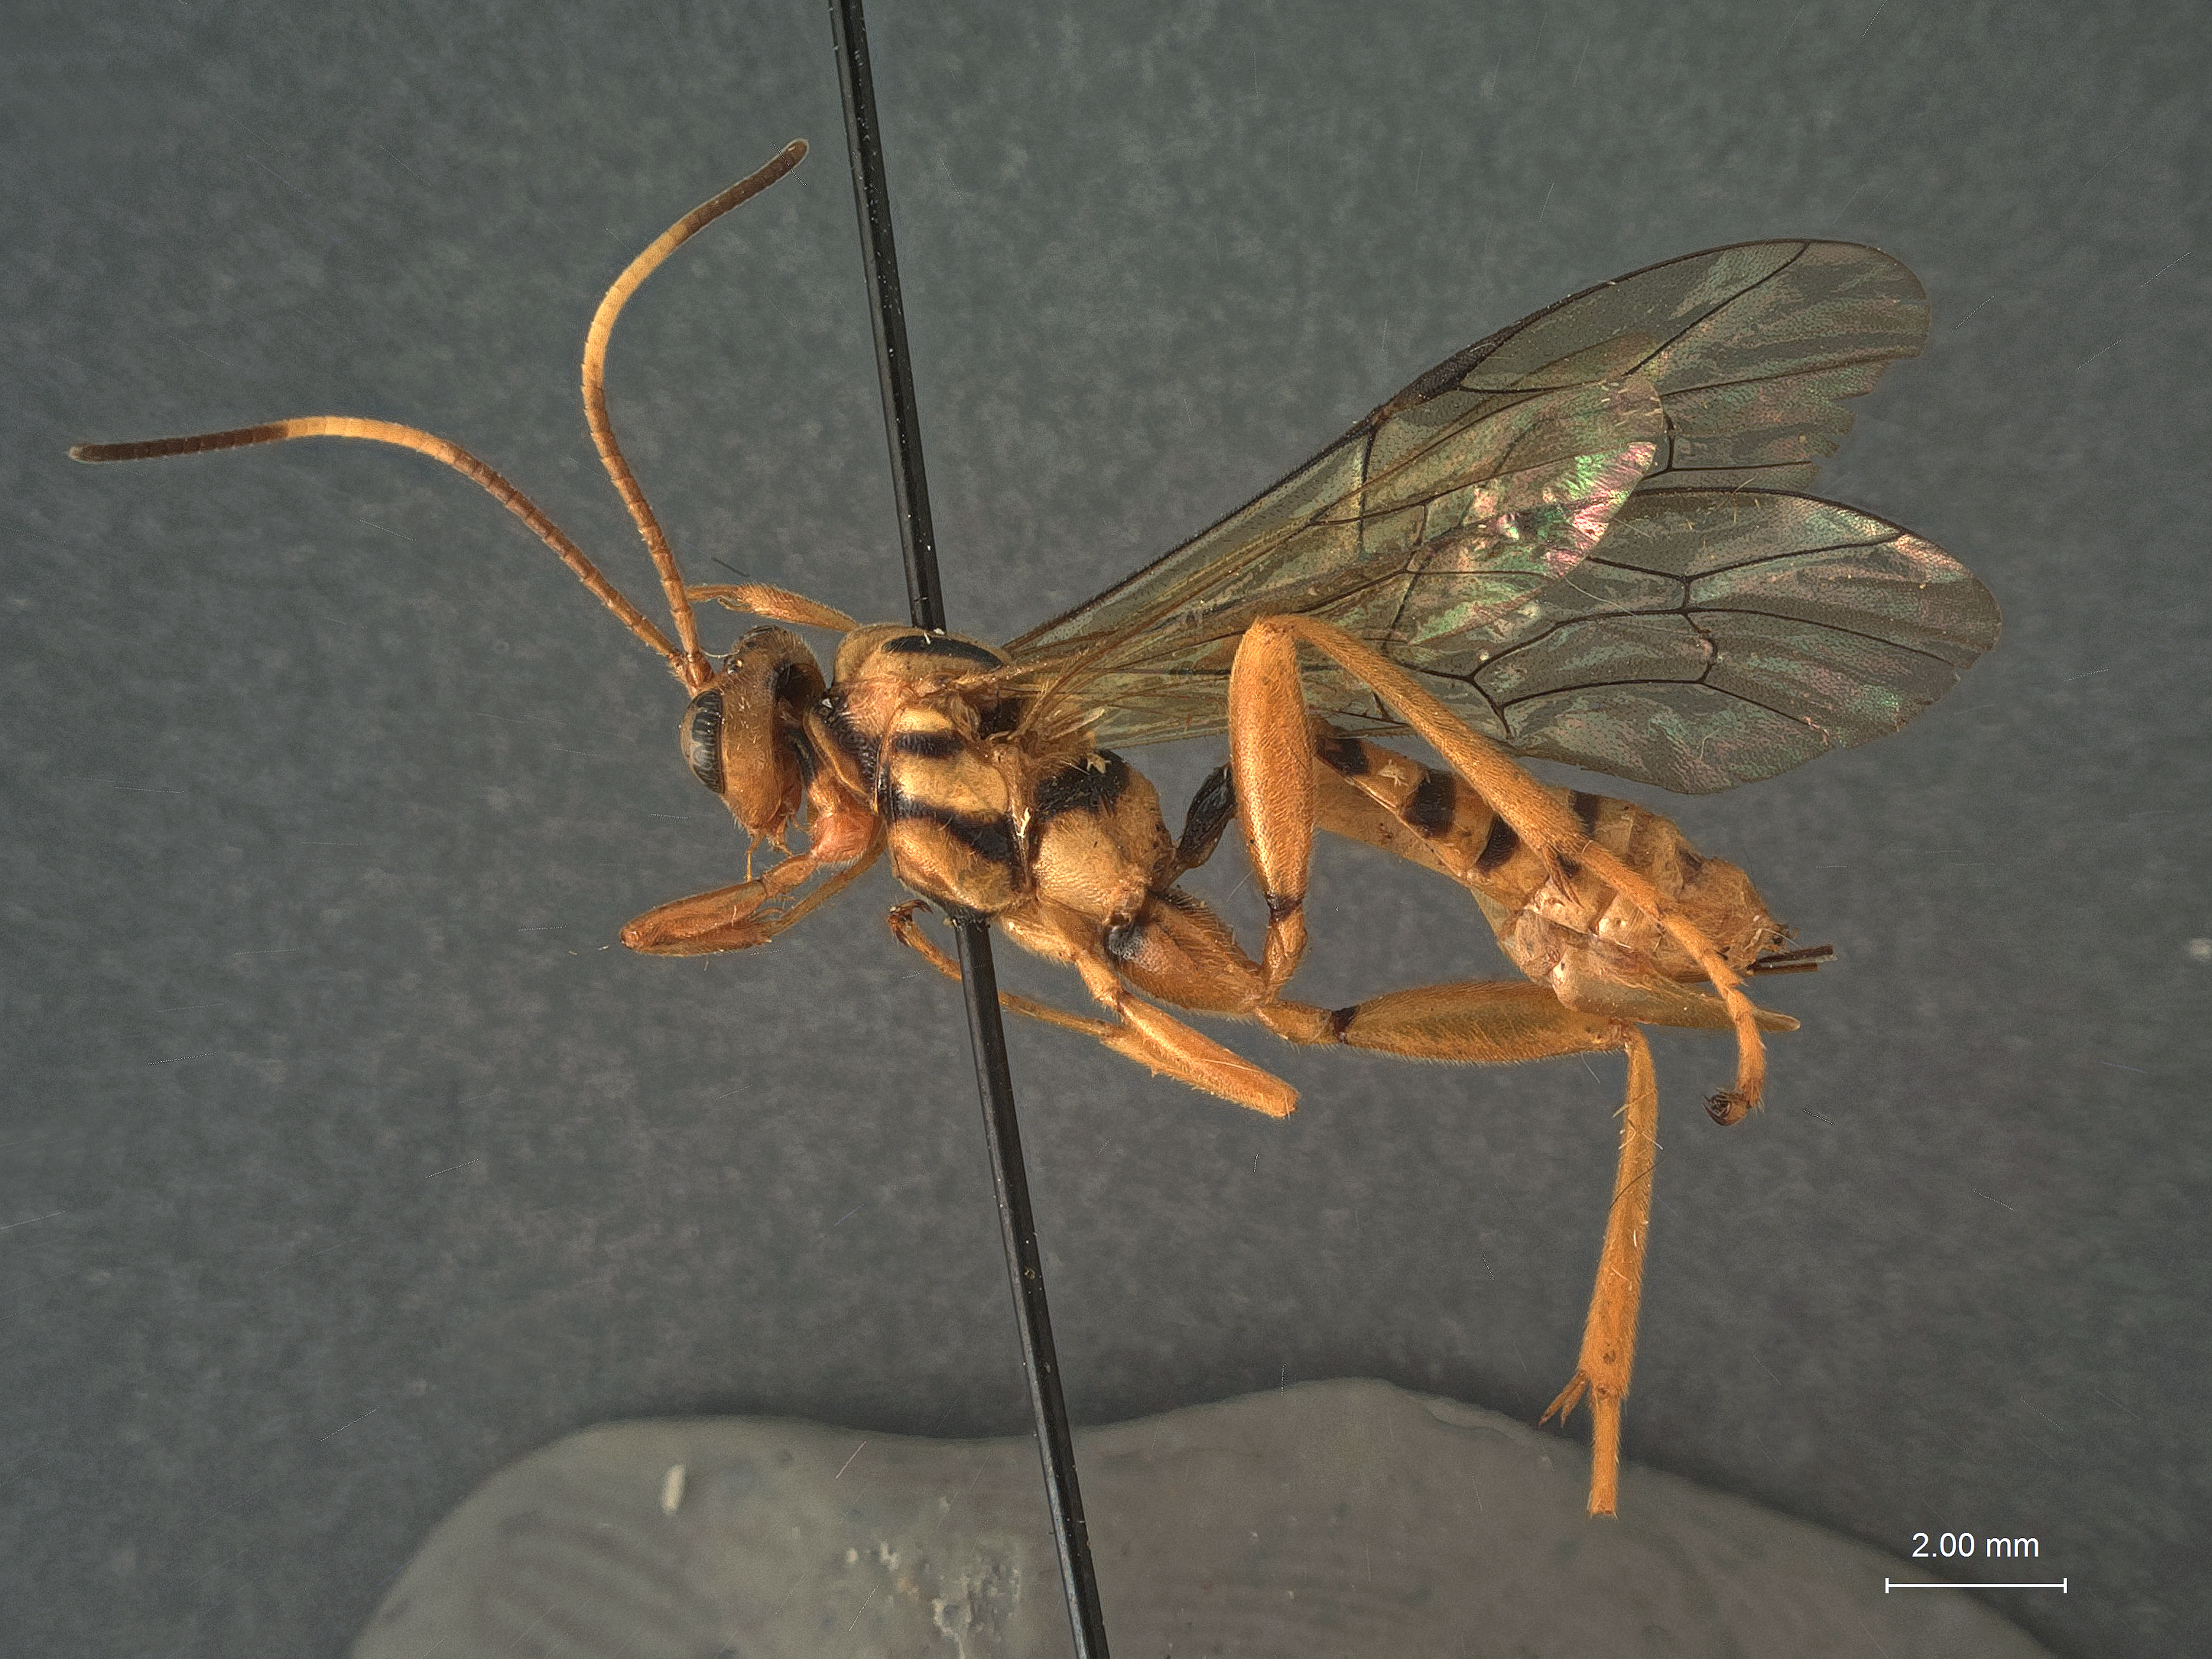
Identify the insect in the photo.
Yamatarotes evanidus
